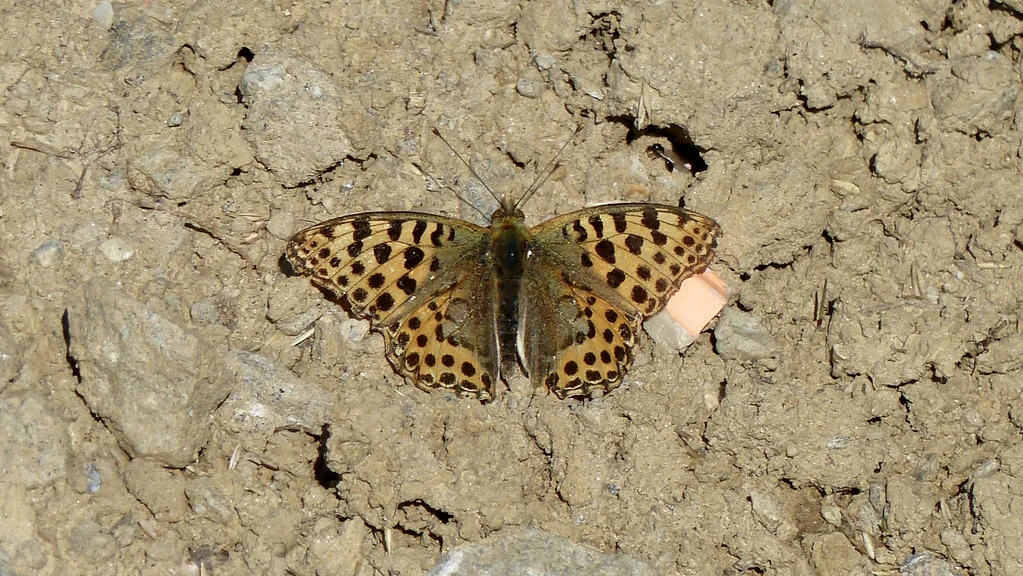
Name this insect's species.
Issoria lathonia
